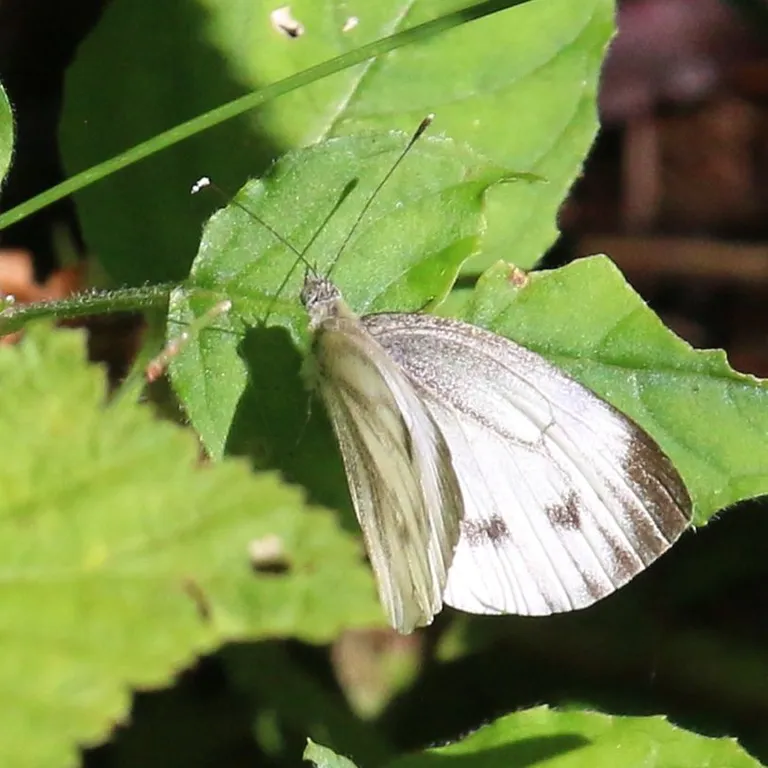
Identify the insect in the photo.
Pieris napi
